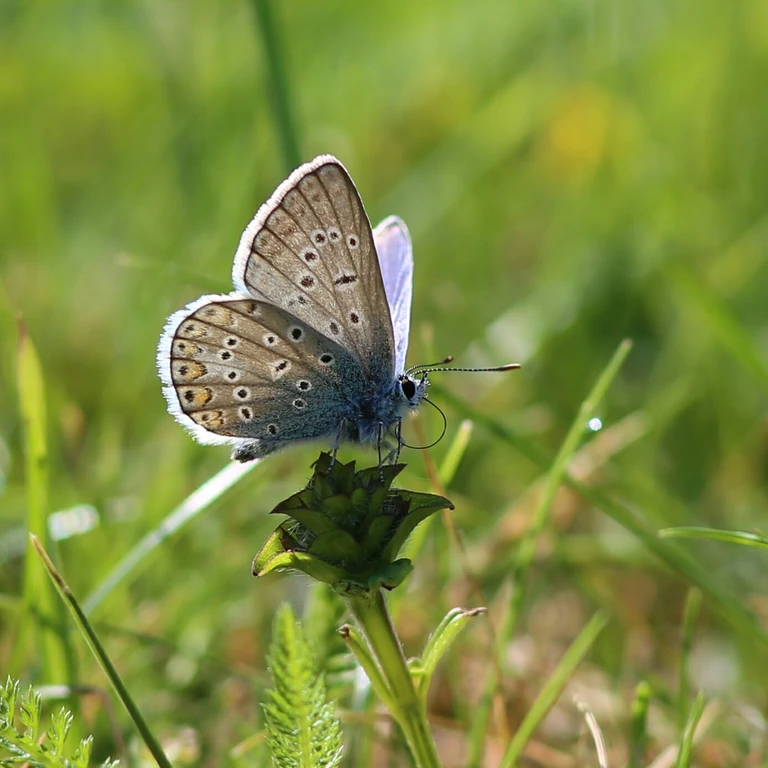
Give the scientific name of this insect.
Polyommatus icarus
